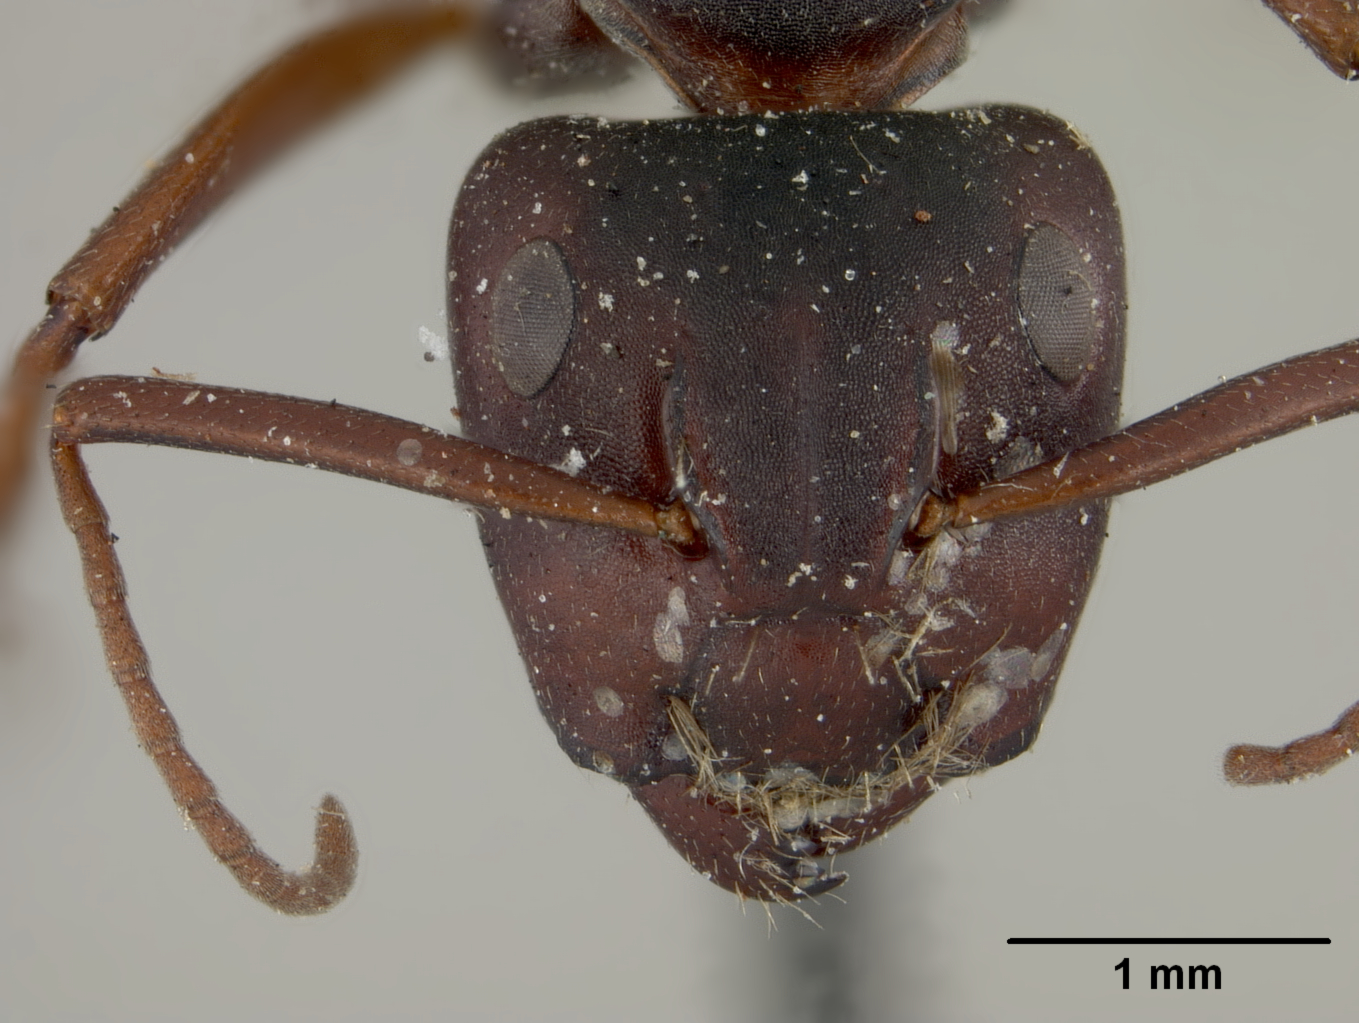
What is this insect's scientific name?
Camponotus planus
